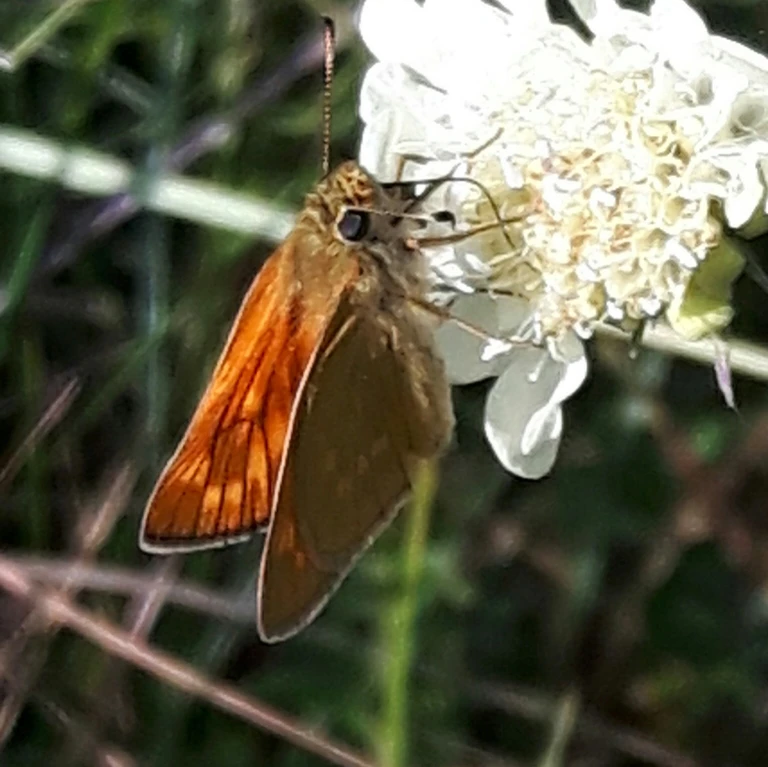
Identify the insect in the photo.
Ochlodes sylvanus (also Ochlodes venata)
